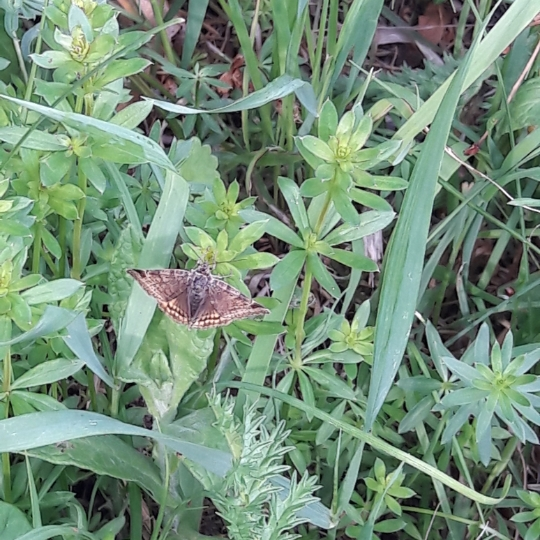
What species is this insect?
Euclidia glyphica
